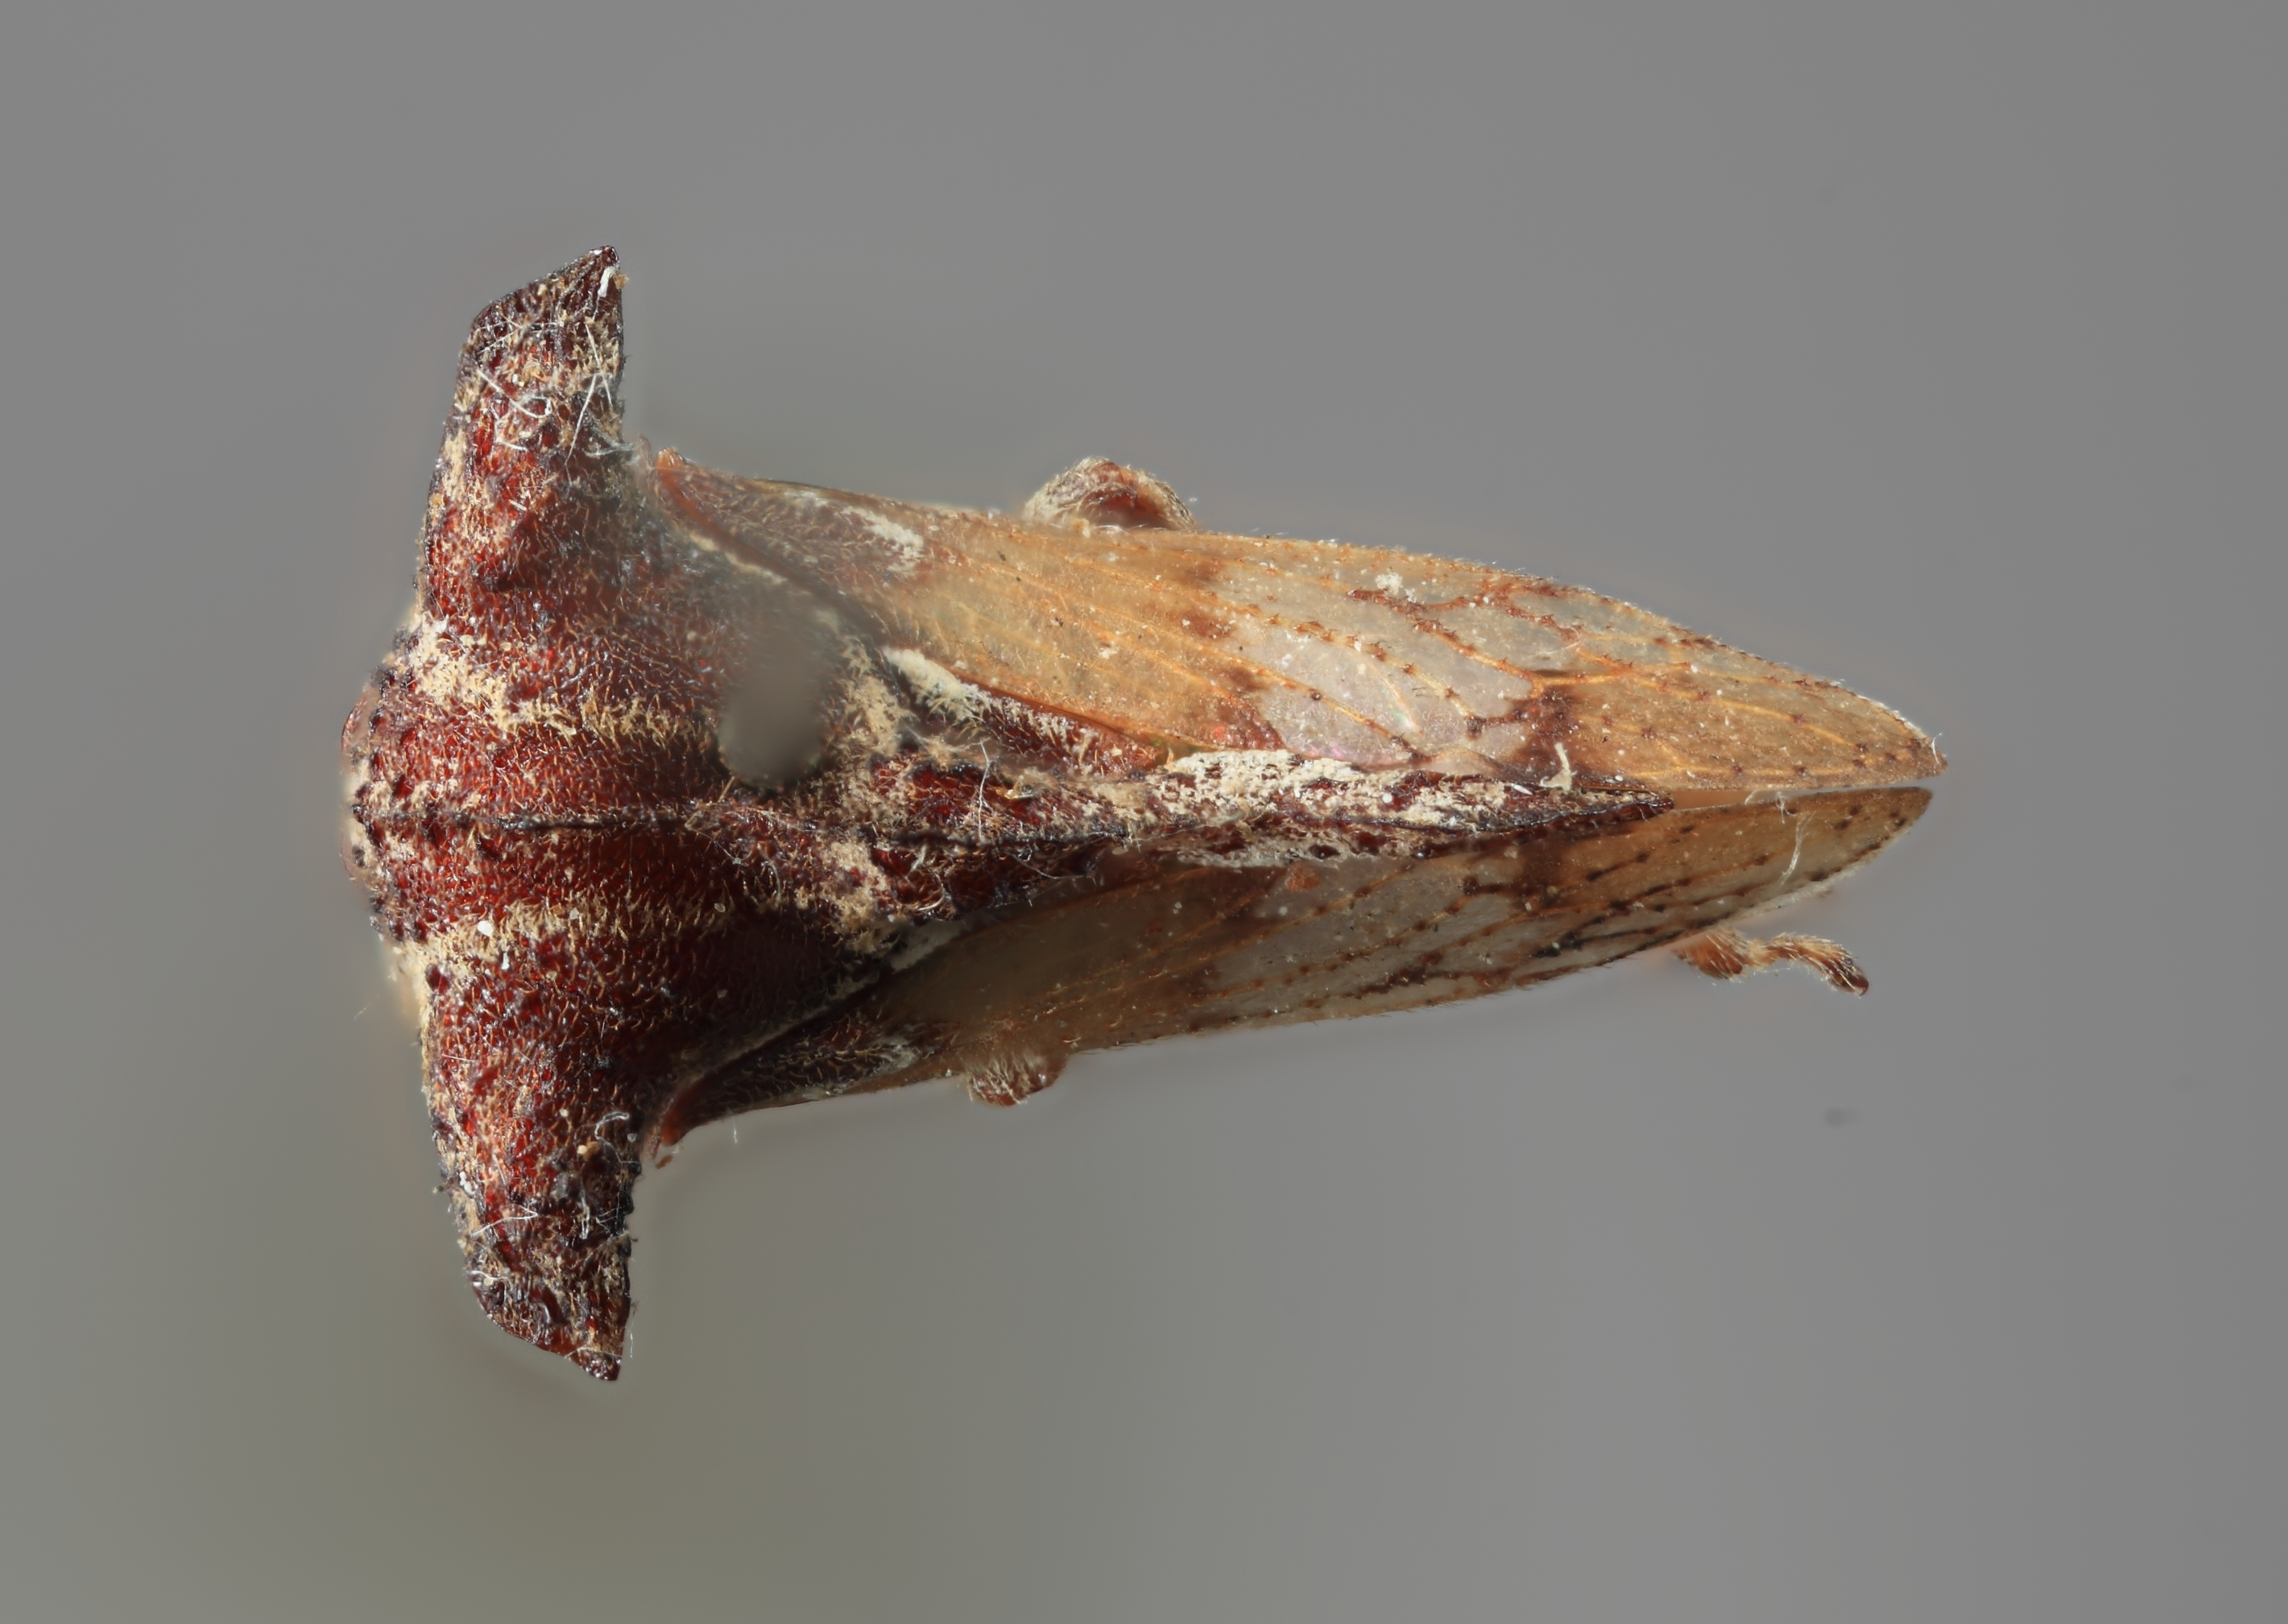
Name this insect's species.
Anchonoides variegata
